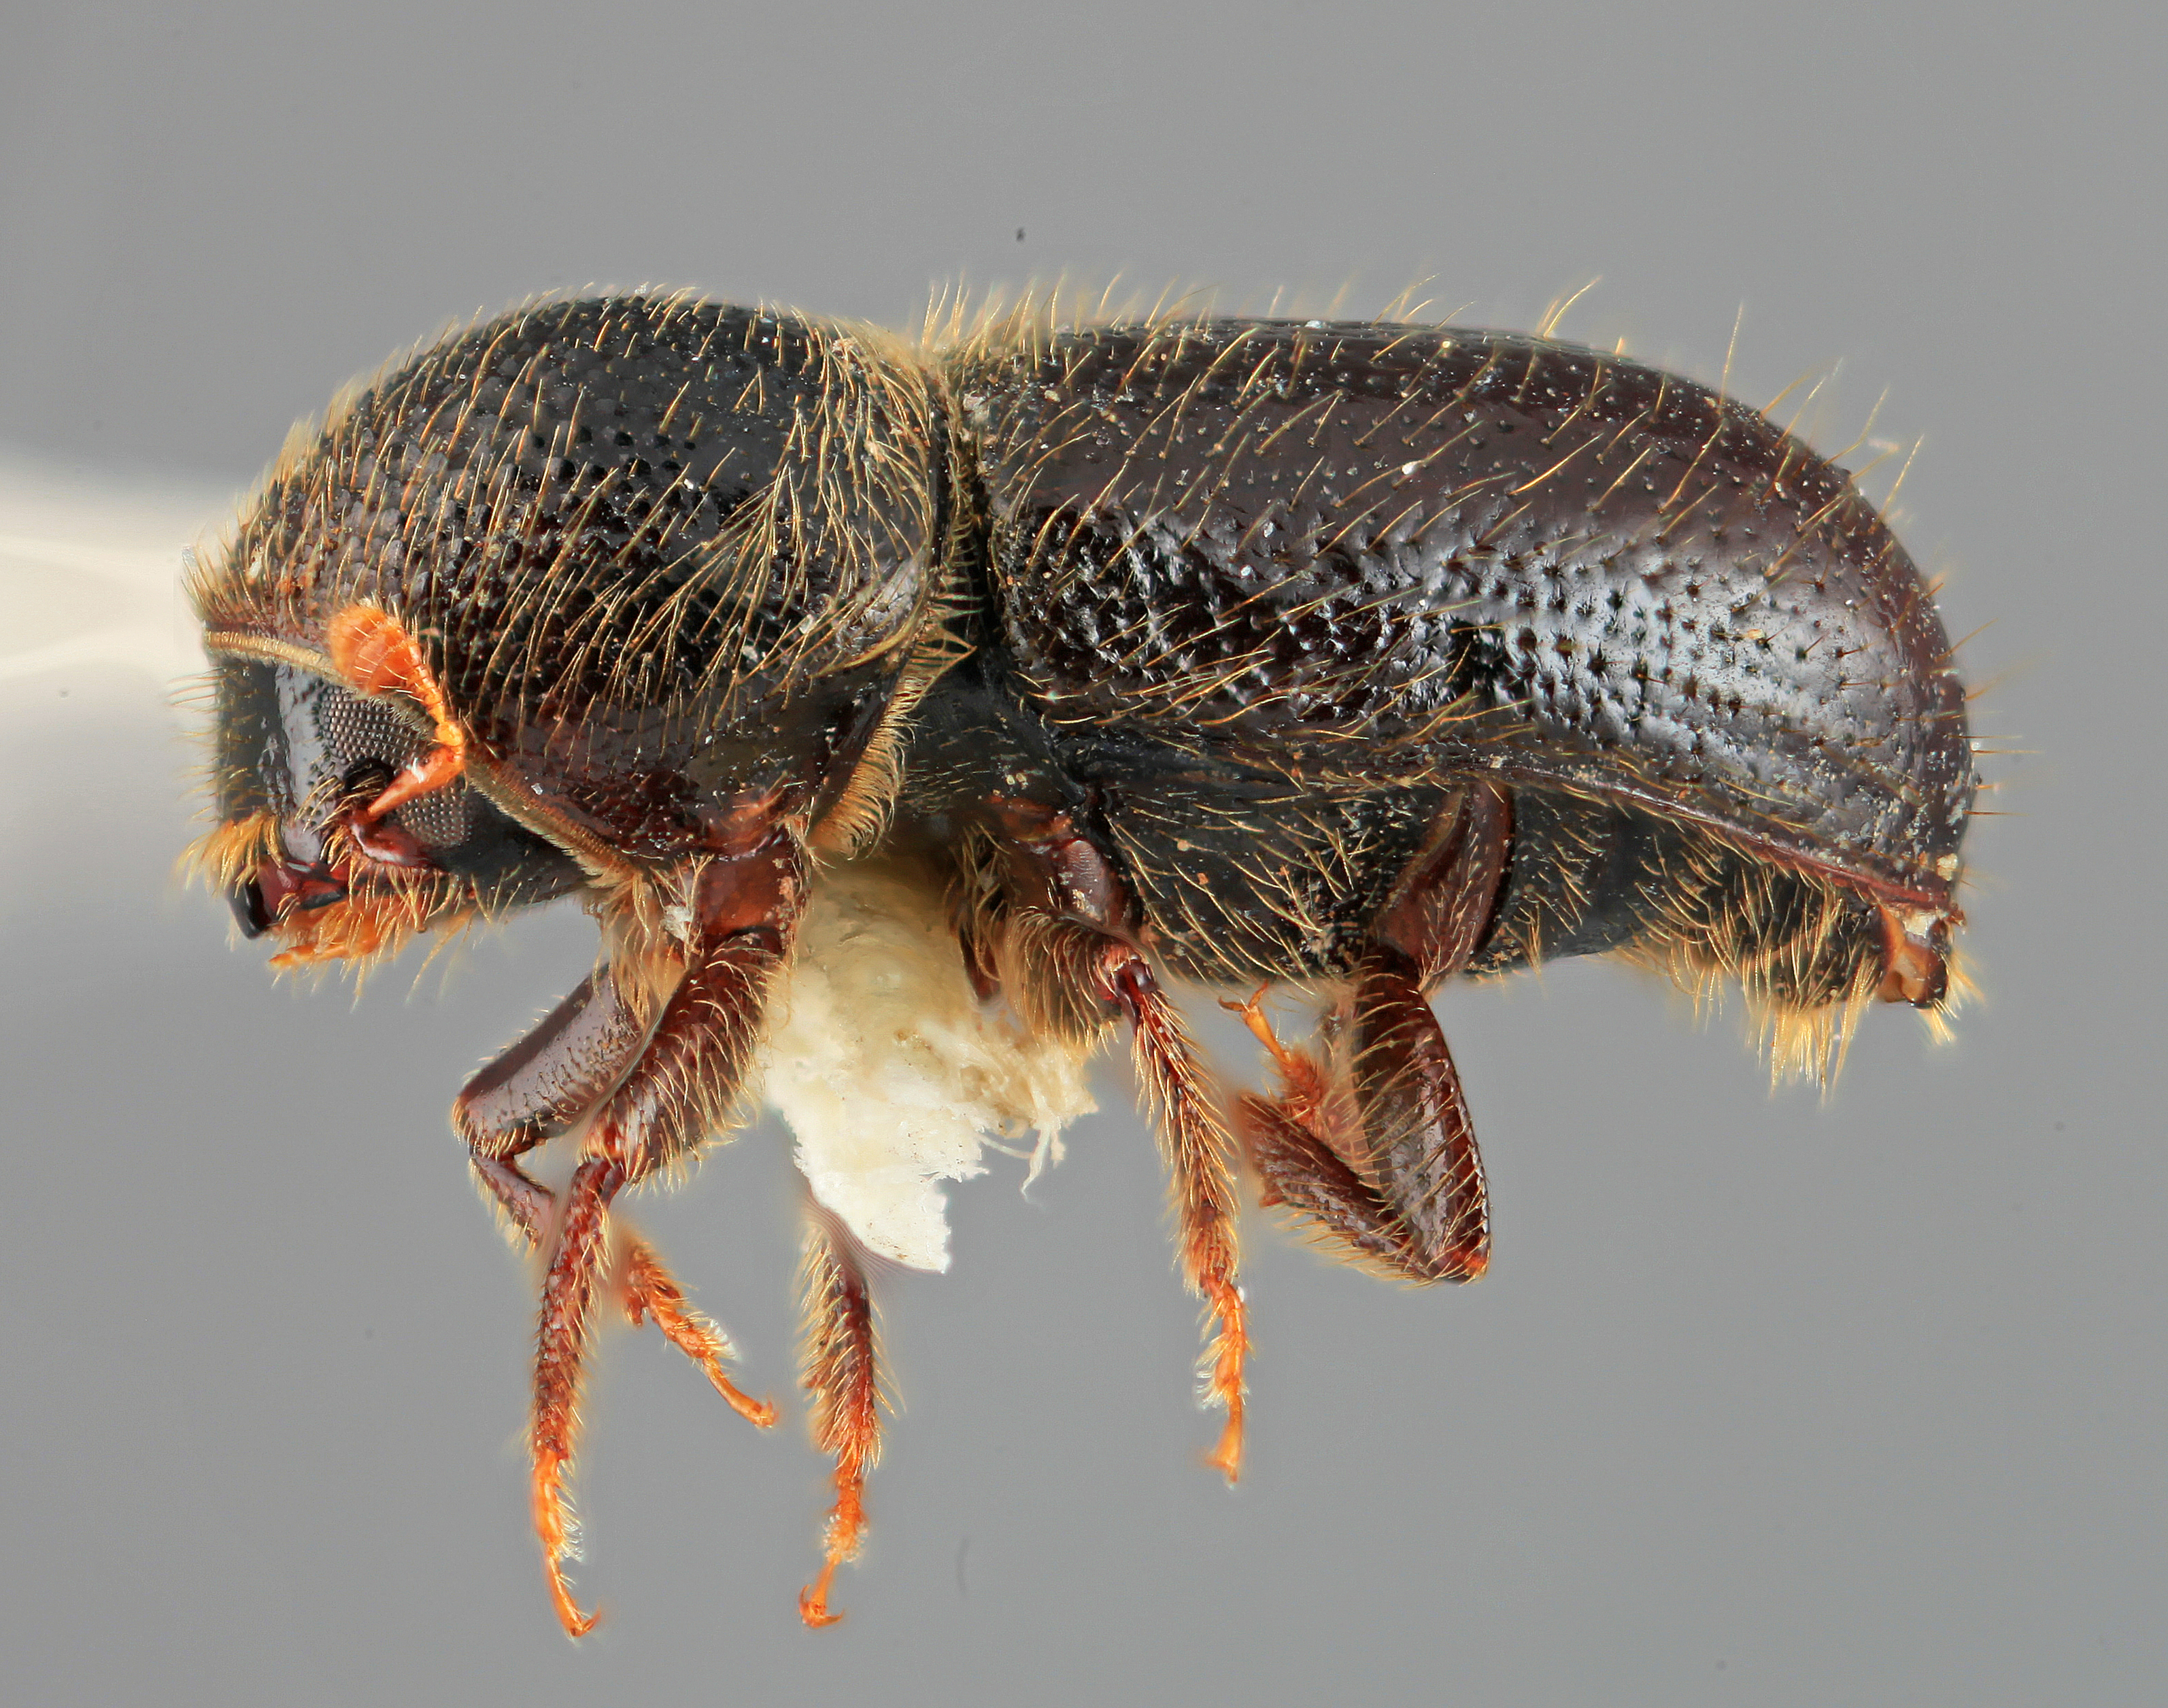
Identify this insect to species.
Conophthorus conicolens
